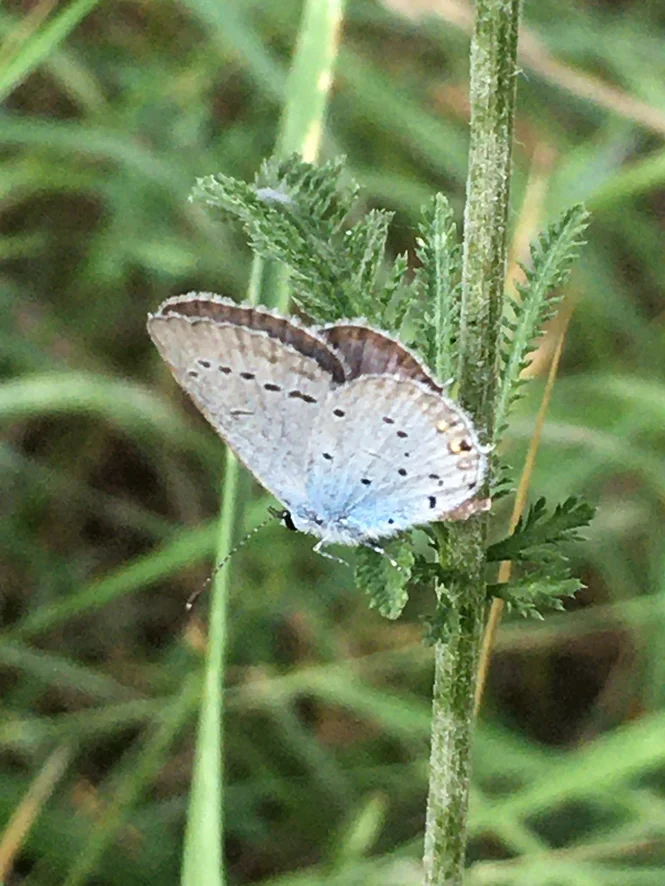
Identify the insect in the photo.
Cupido argiades (also Elkalyce argiades)
